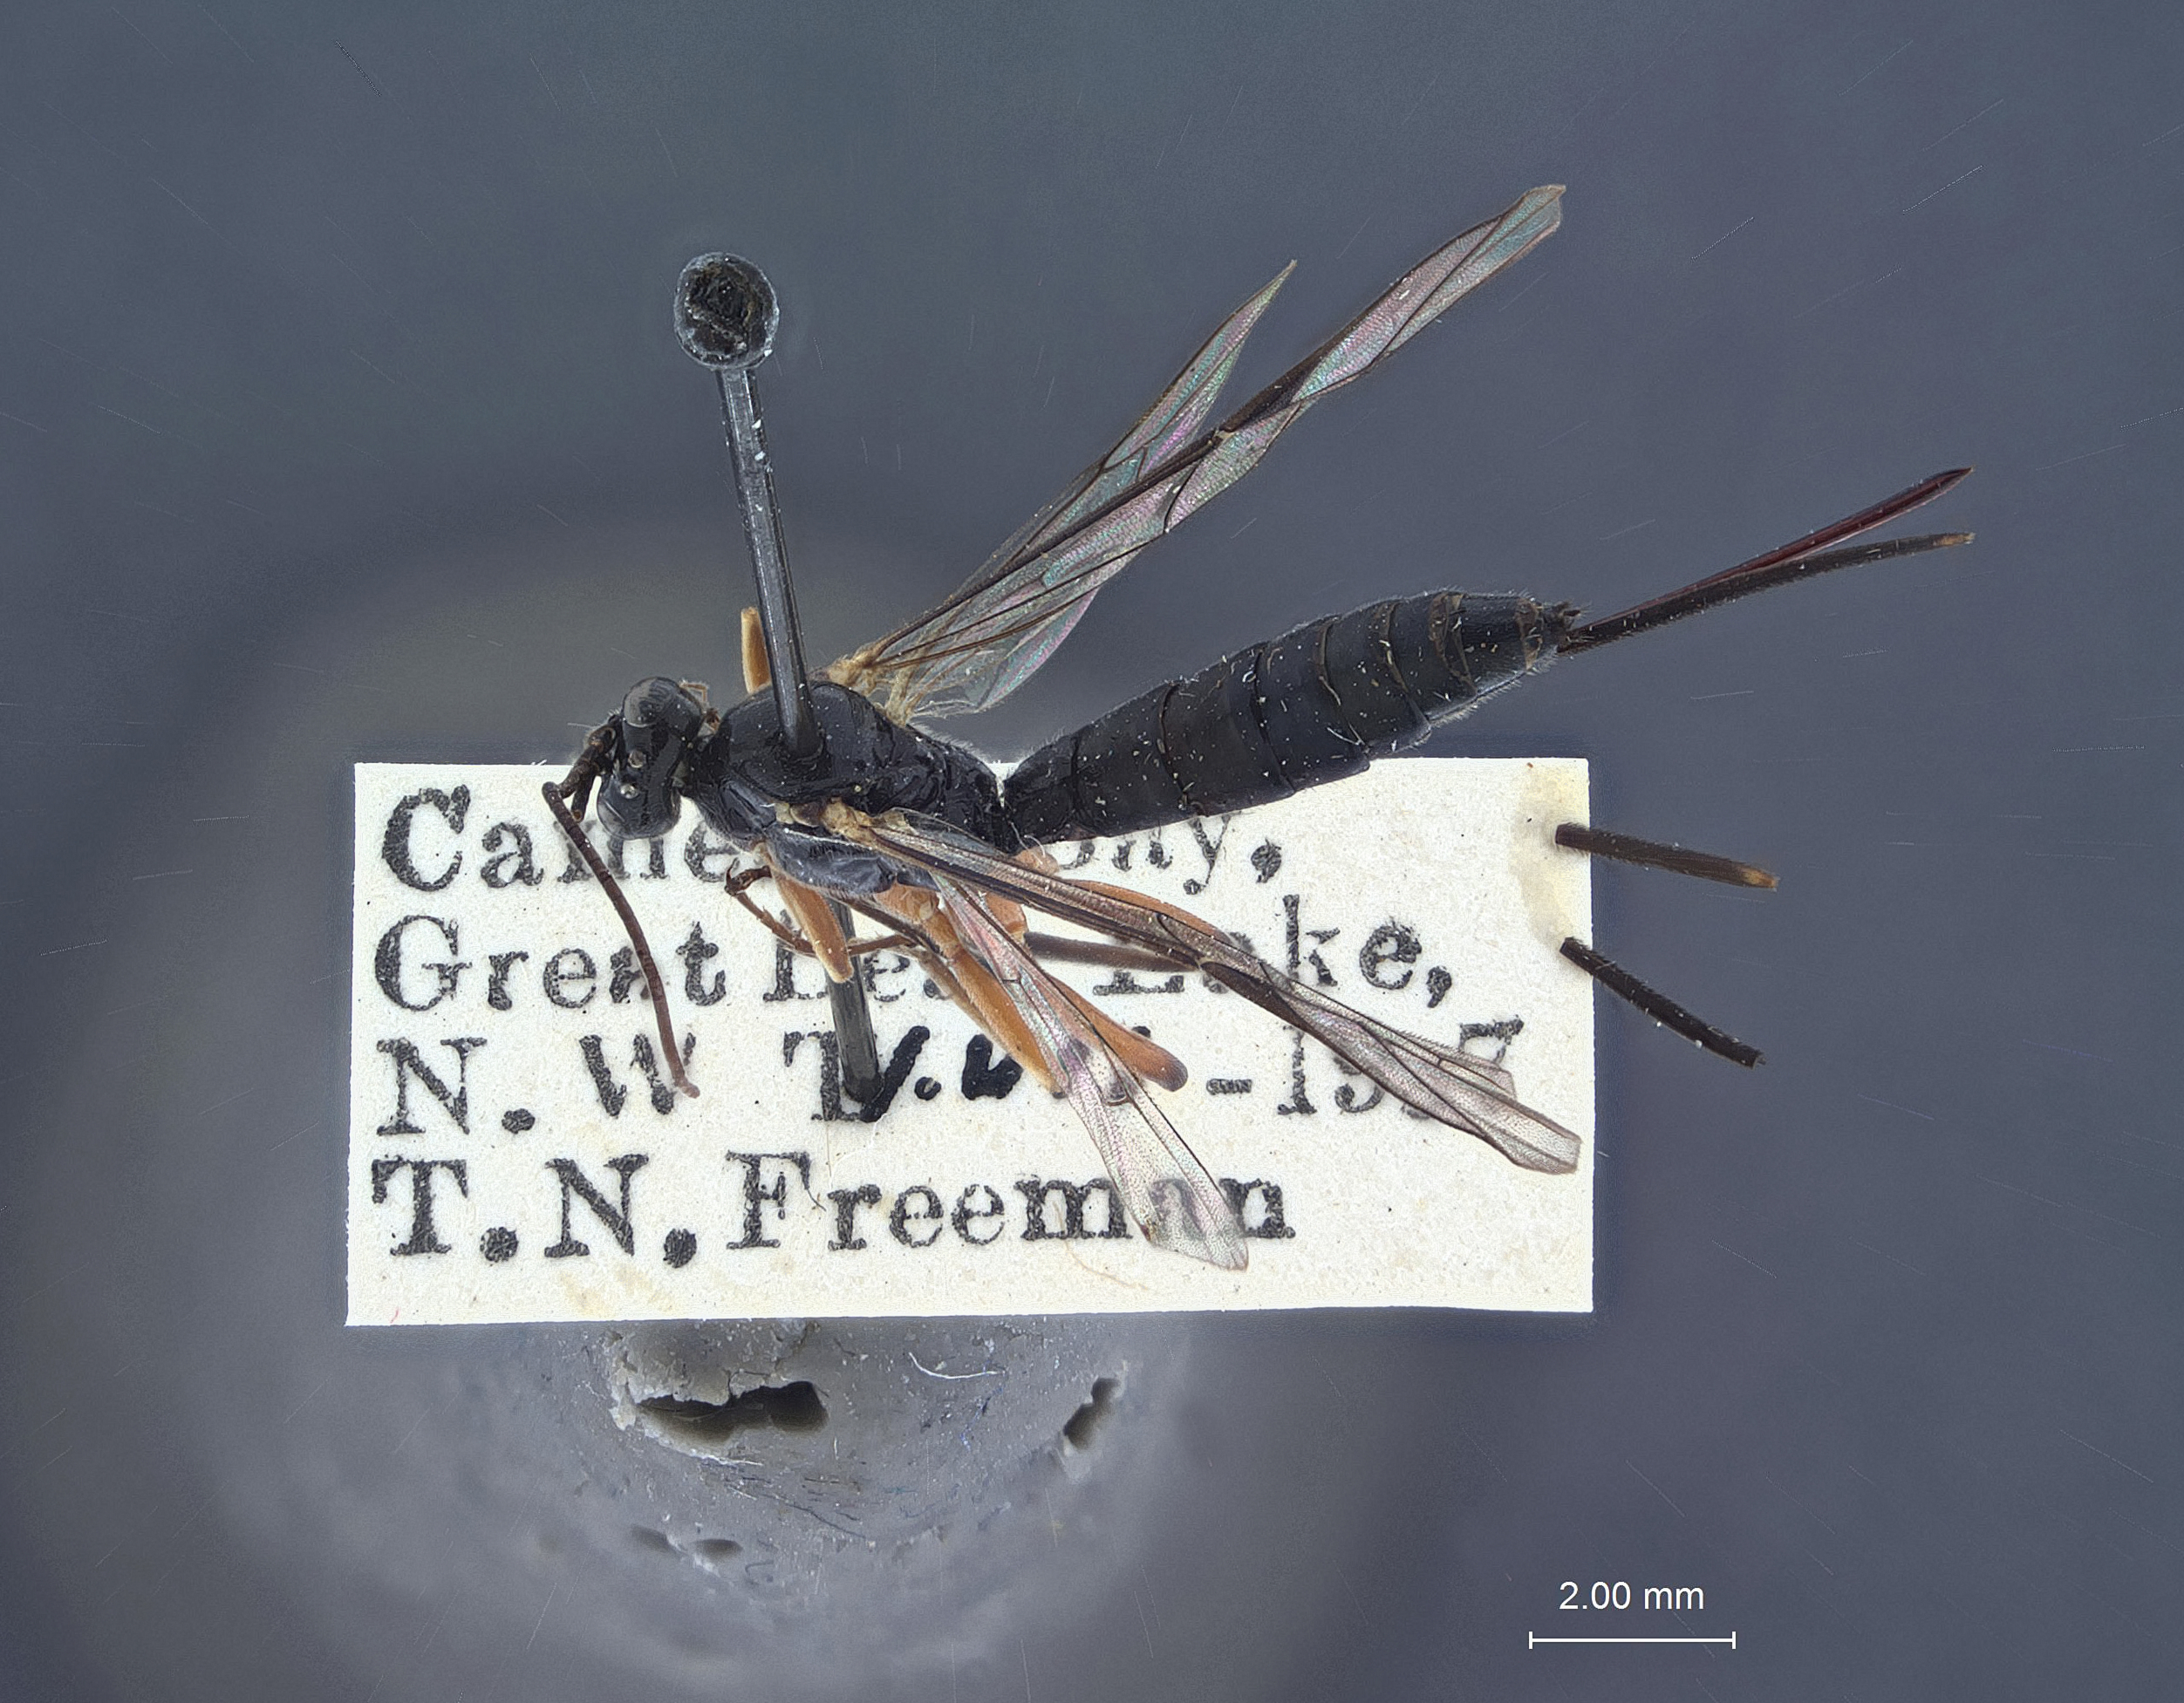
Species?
Delomerista gelida
